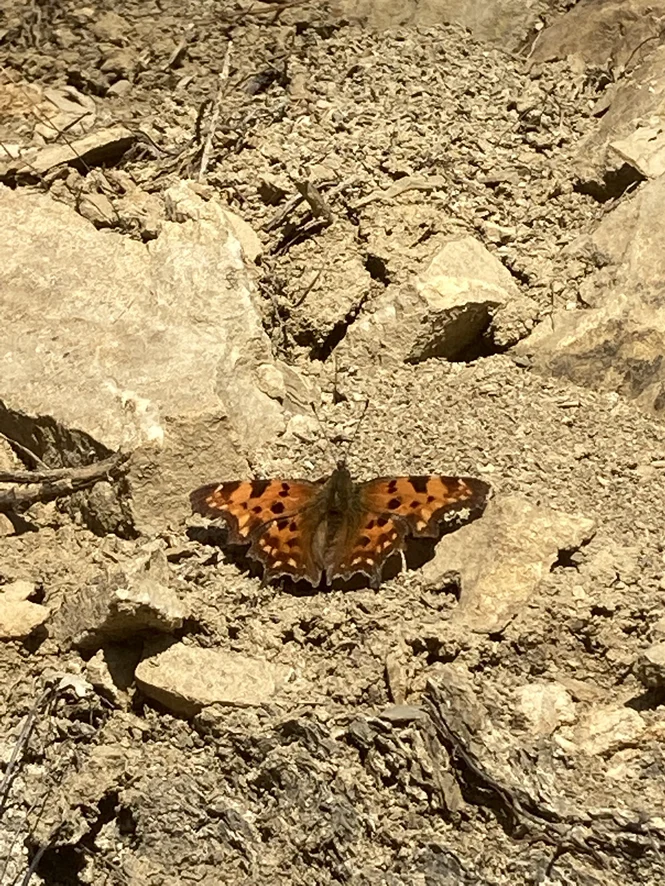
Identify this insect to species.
Polygonia c-album
